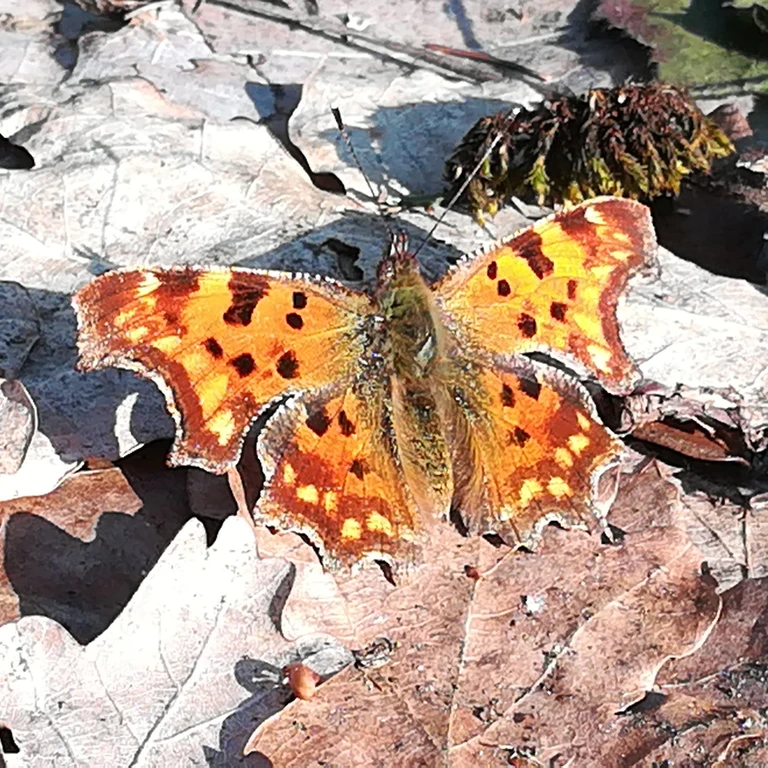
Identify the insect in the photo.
Polygonia c-album
